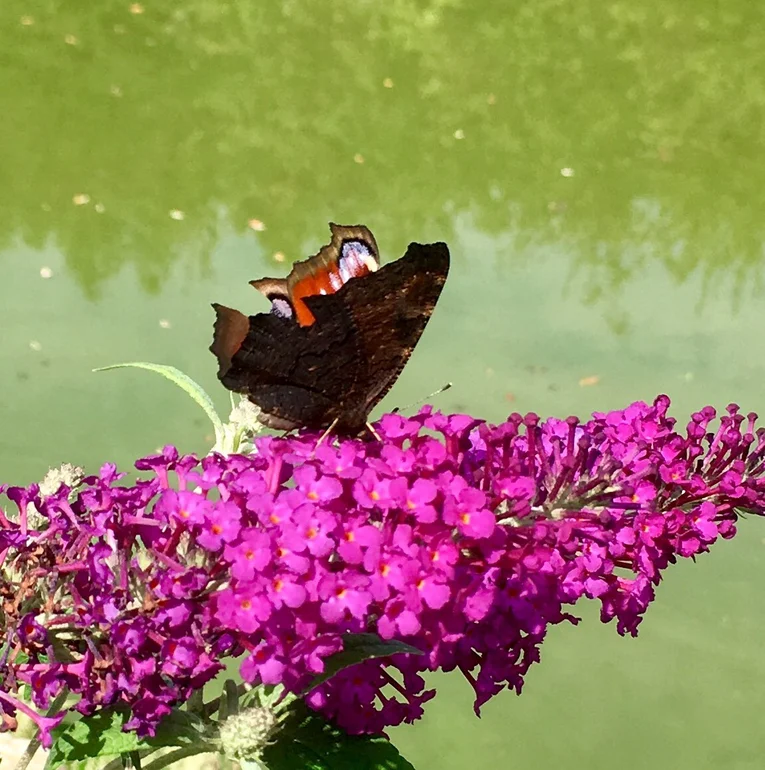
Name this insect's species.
Aglais io
